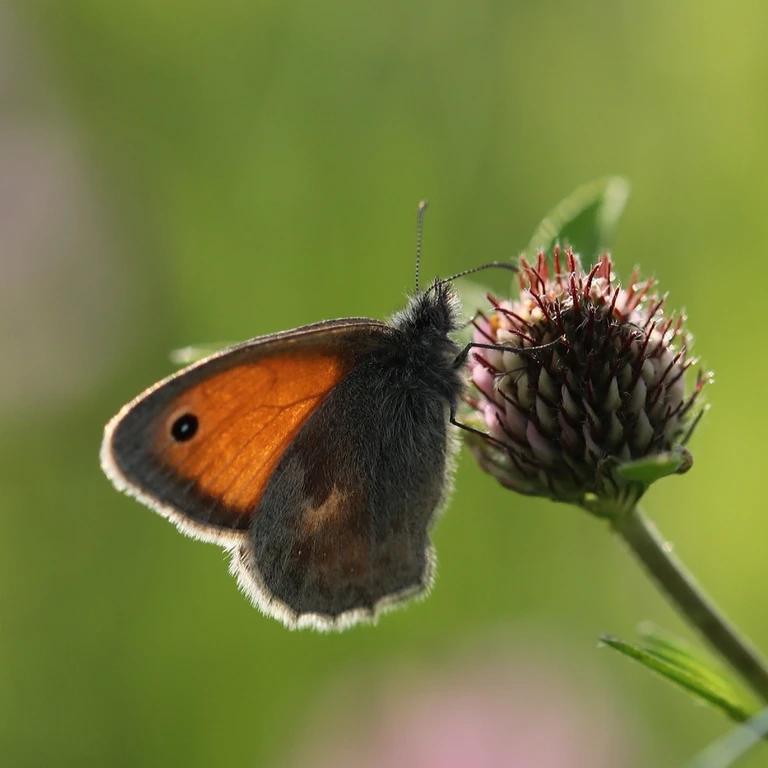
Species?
Coenonympha pamphilus
